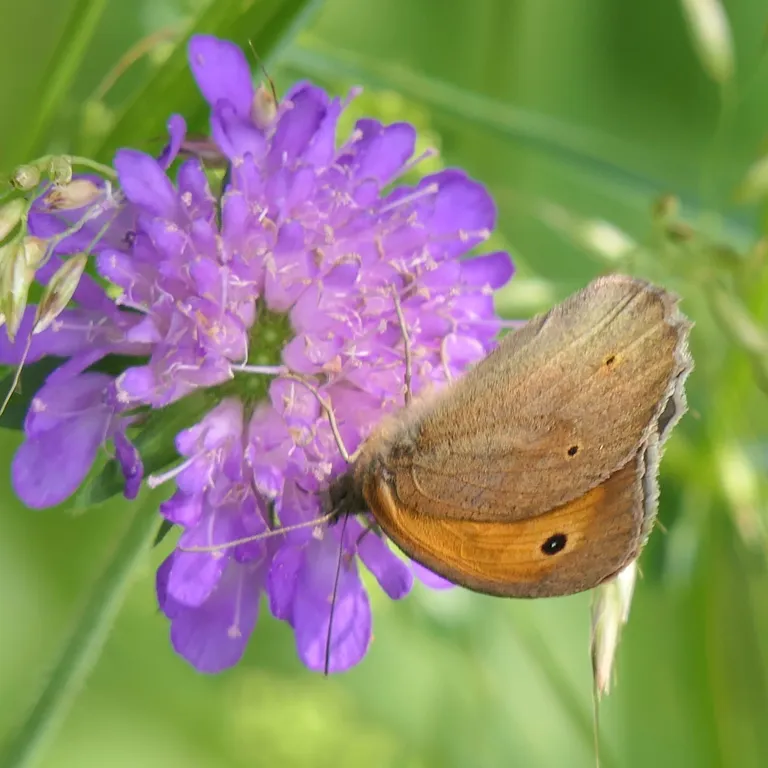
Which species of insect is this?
Maniola jurtina
